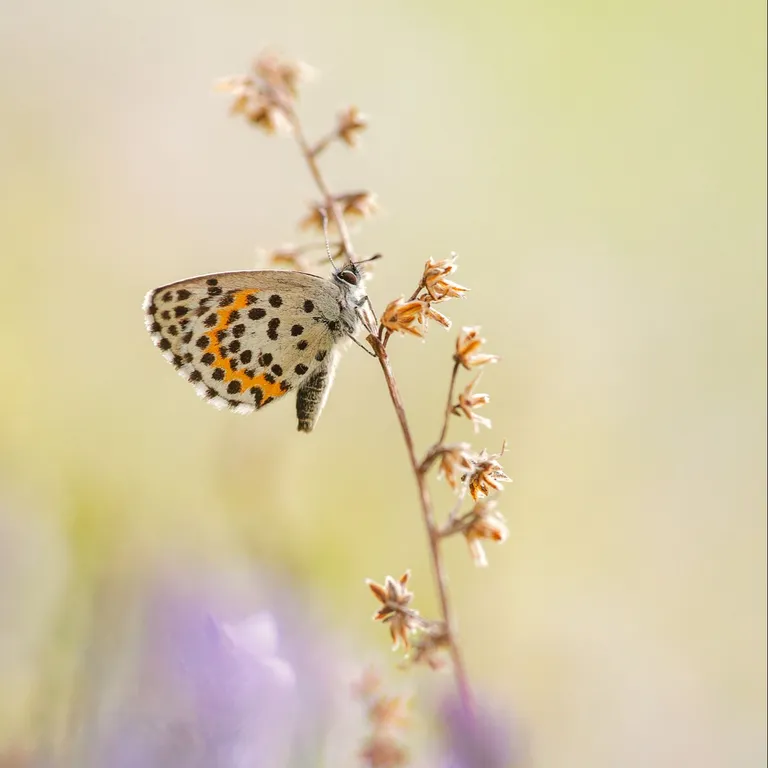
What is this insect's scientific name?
Scolitantides orion
